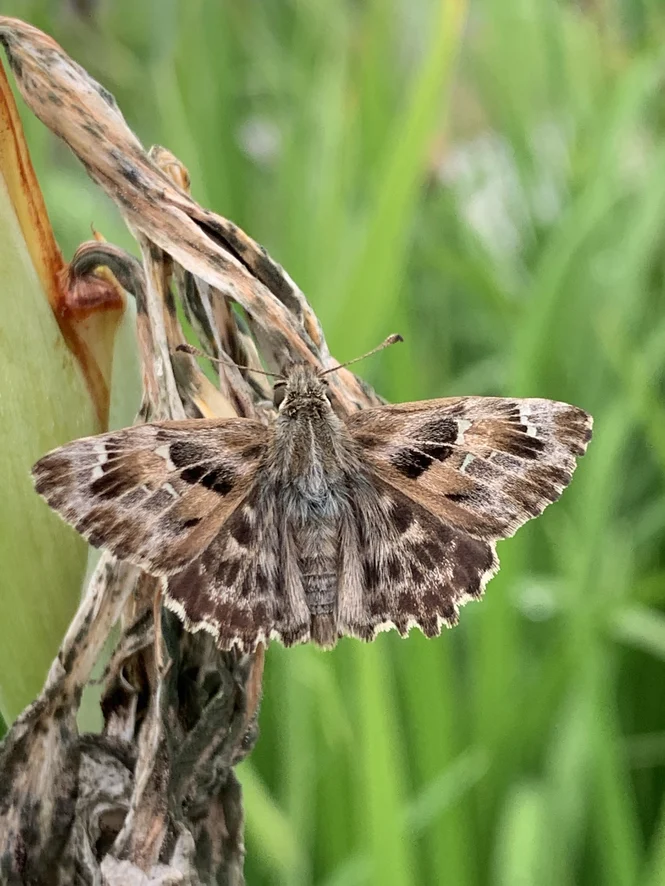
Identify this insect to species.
Carcharodus alceae
